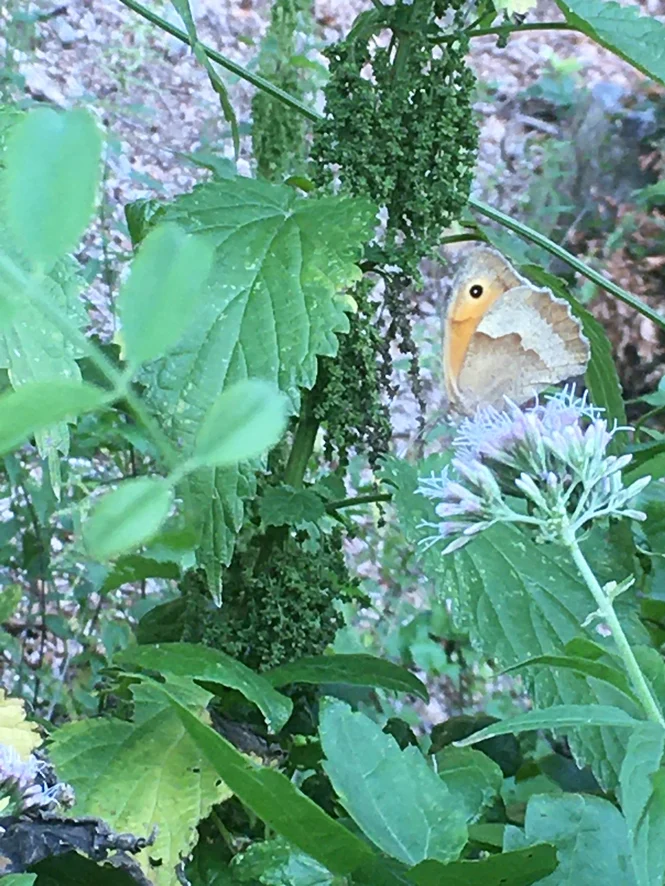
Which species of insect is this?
Maniola jurtina
